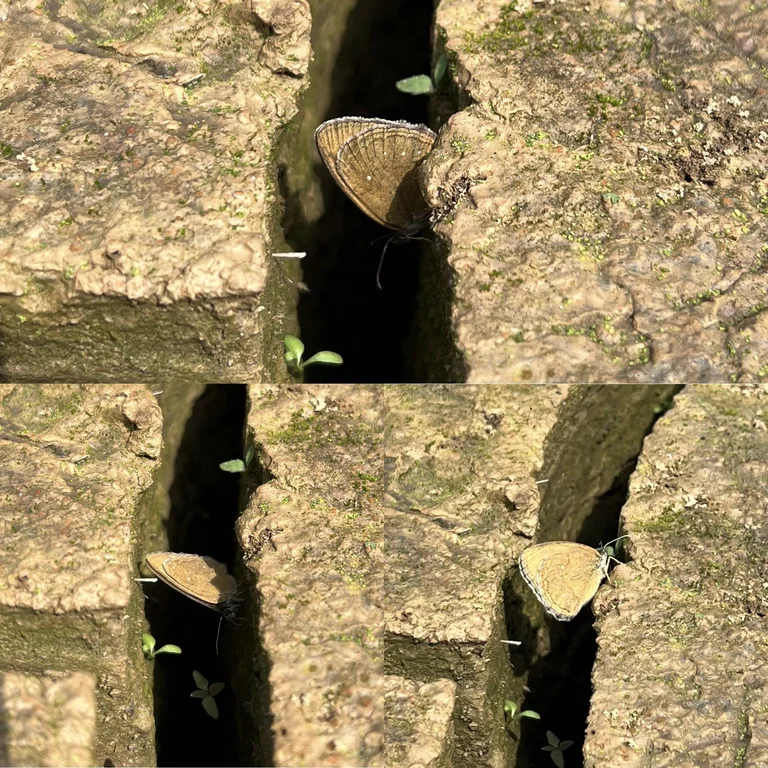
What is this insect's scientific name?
Aphantopus hyperantus
